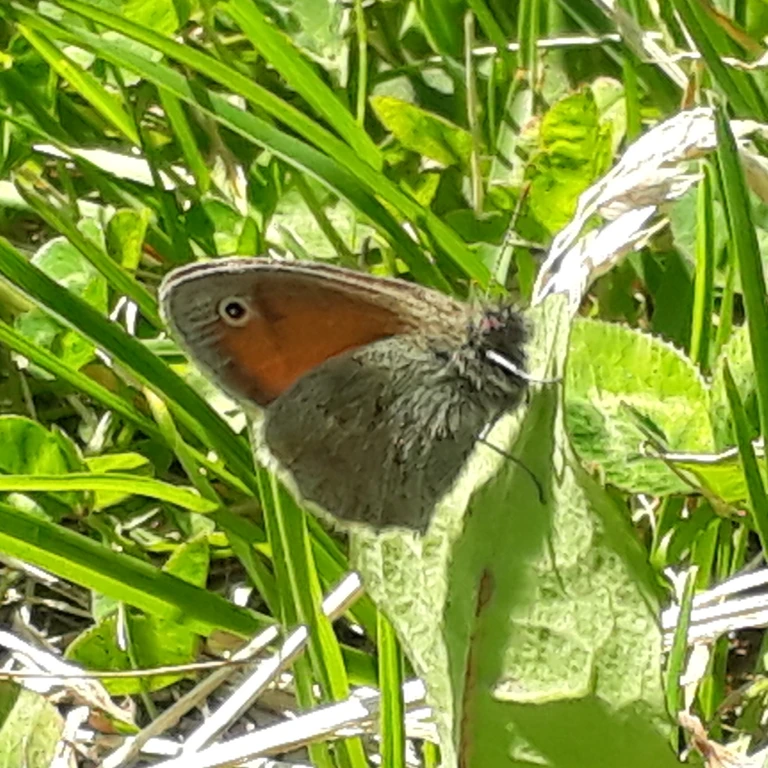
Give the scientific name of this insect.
Coenonympha pamphilus
